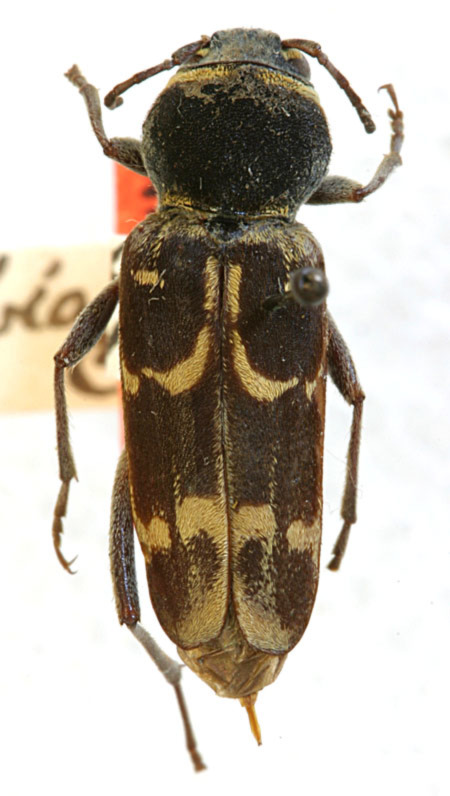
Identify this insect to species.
Xylotrechus longitarsis (also Xylotrechus columbianus)
